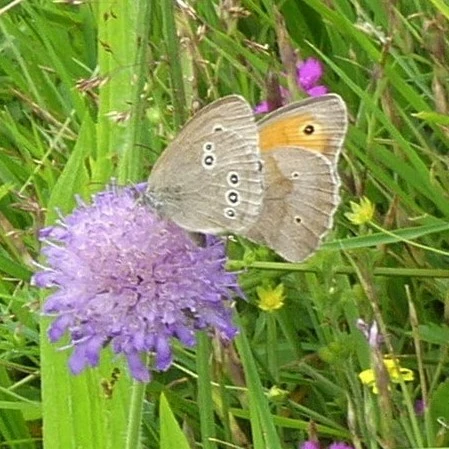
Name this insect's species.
Maniola jurtina
